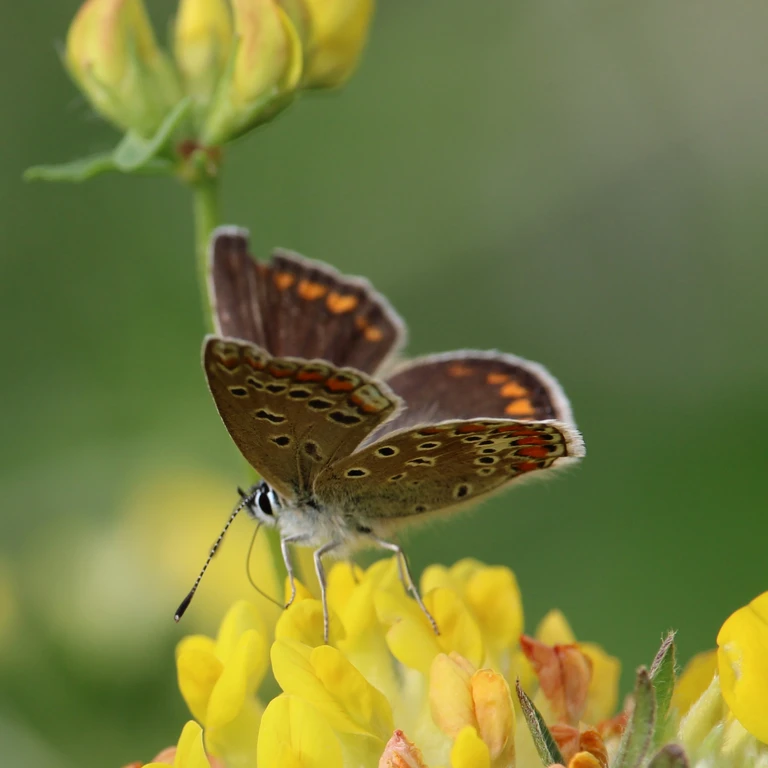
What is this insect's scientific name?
Polyommatus icarus
